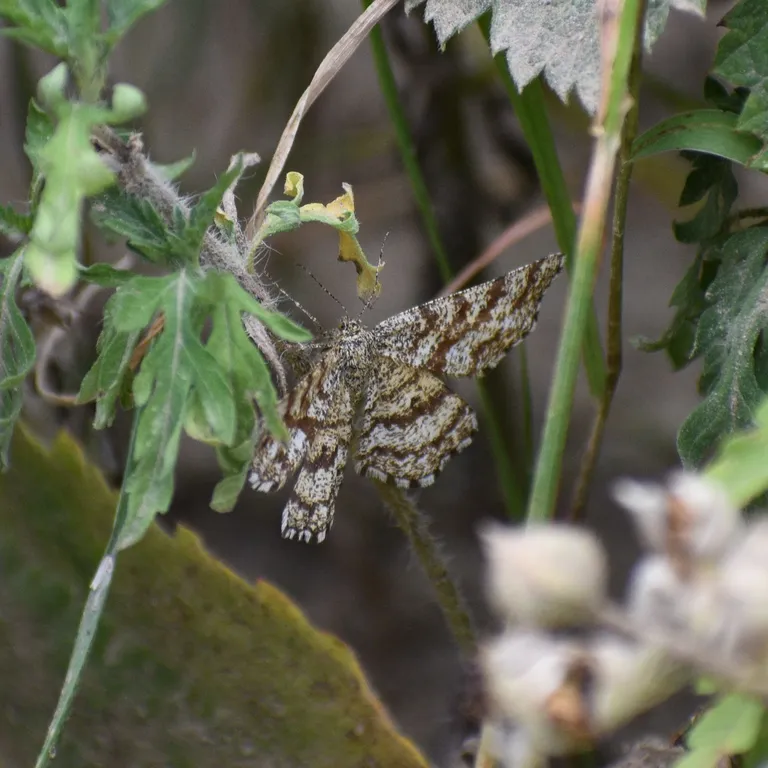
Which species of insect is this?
Ematurga atomaria
